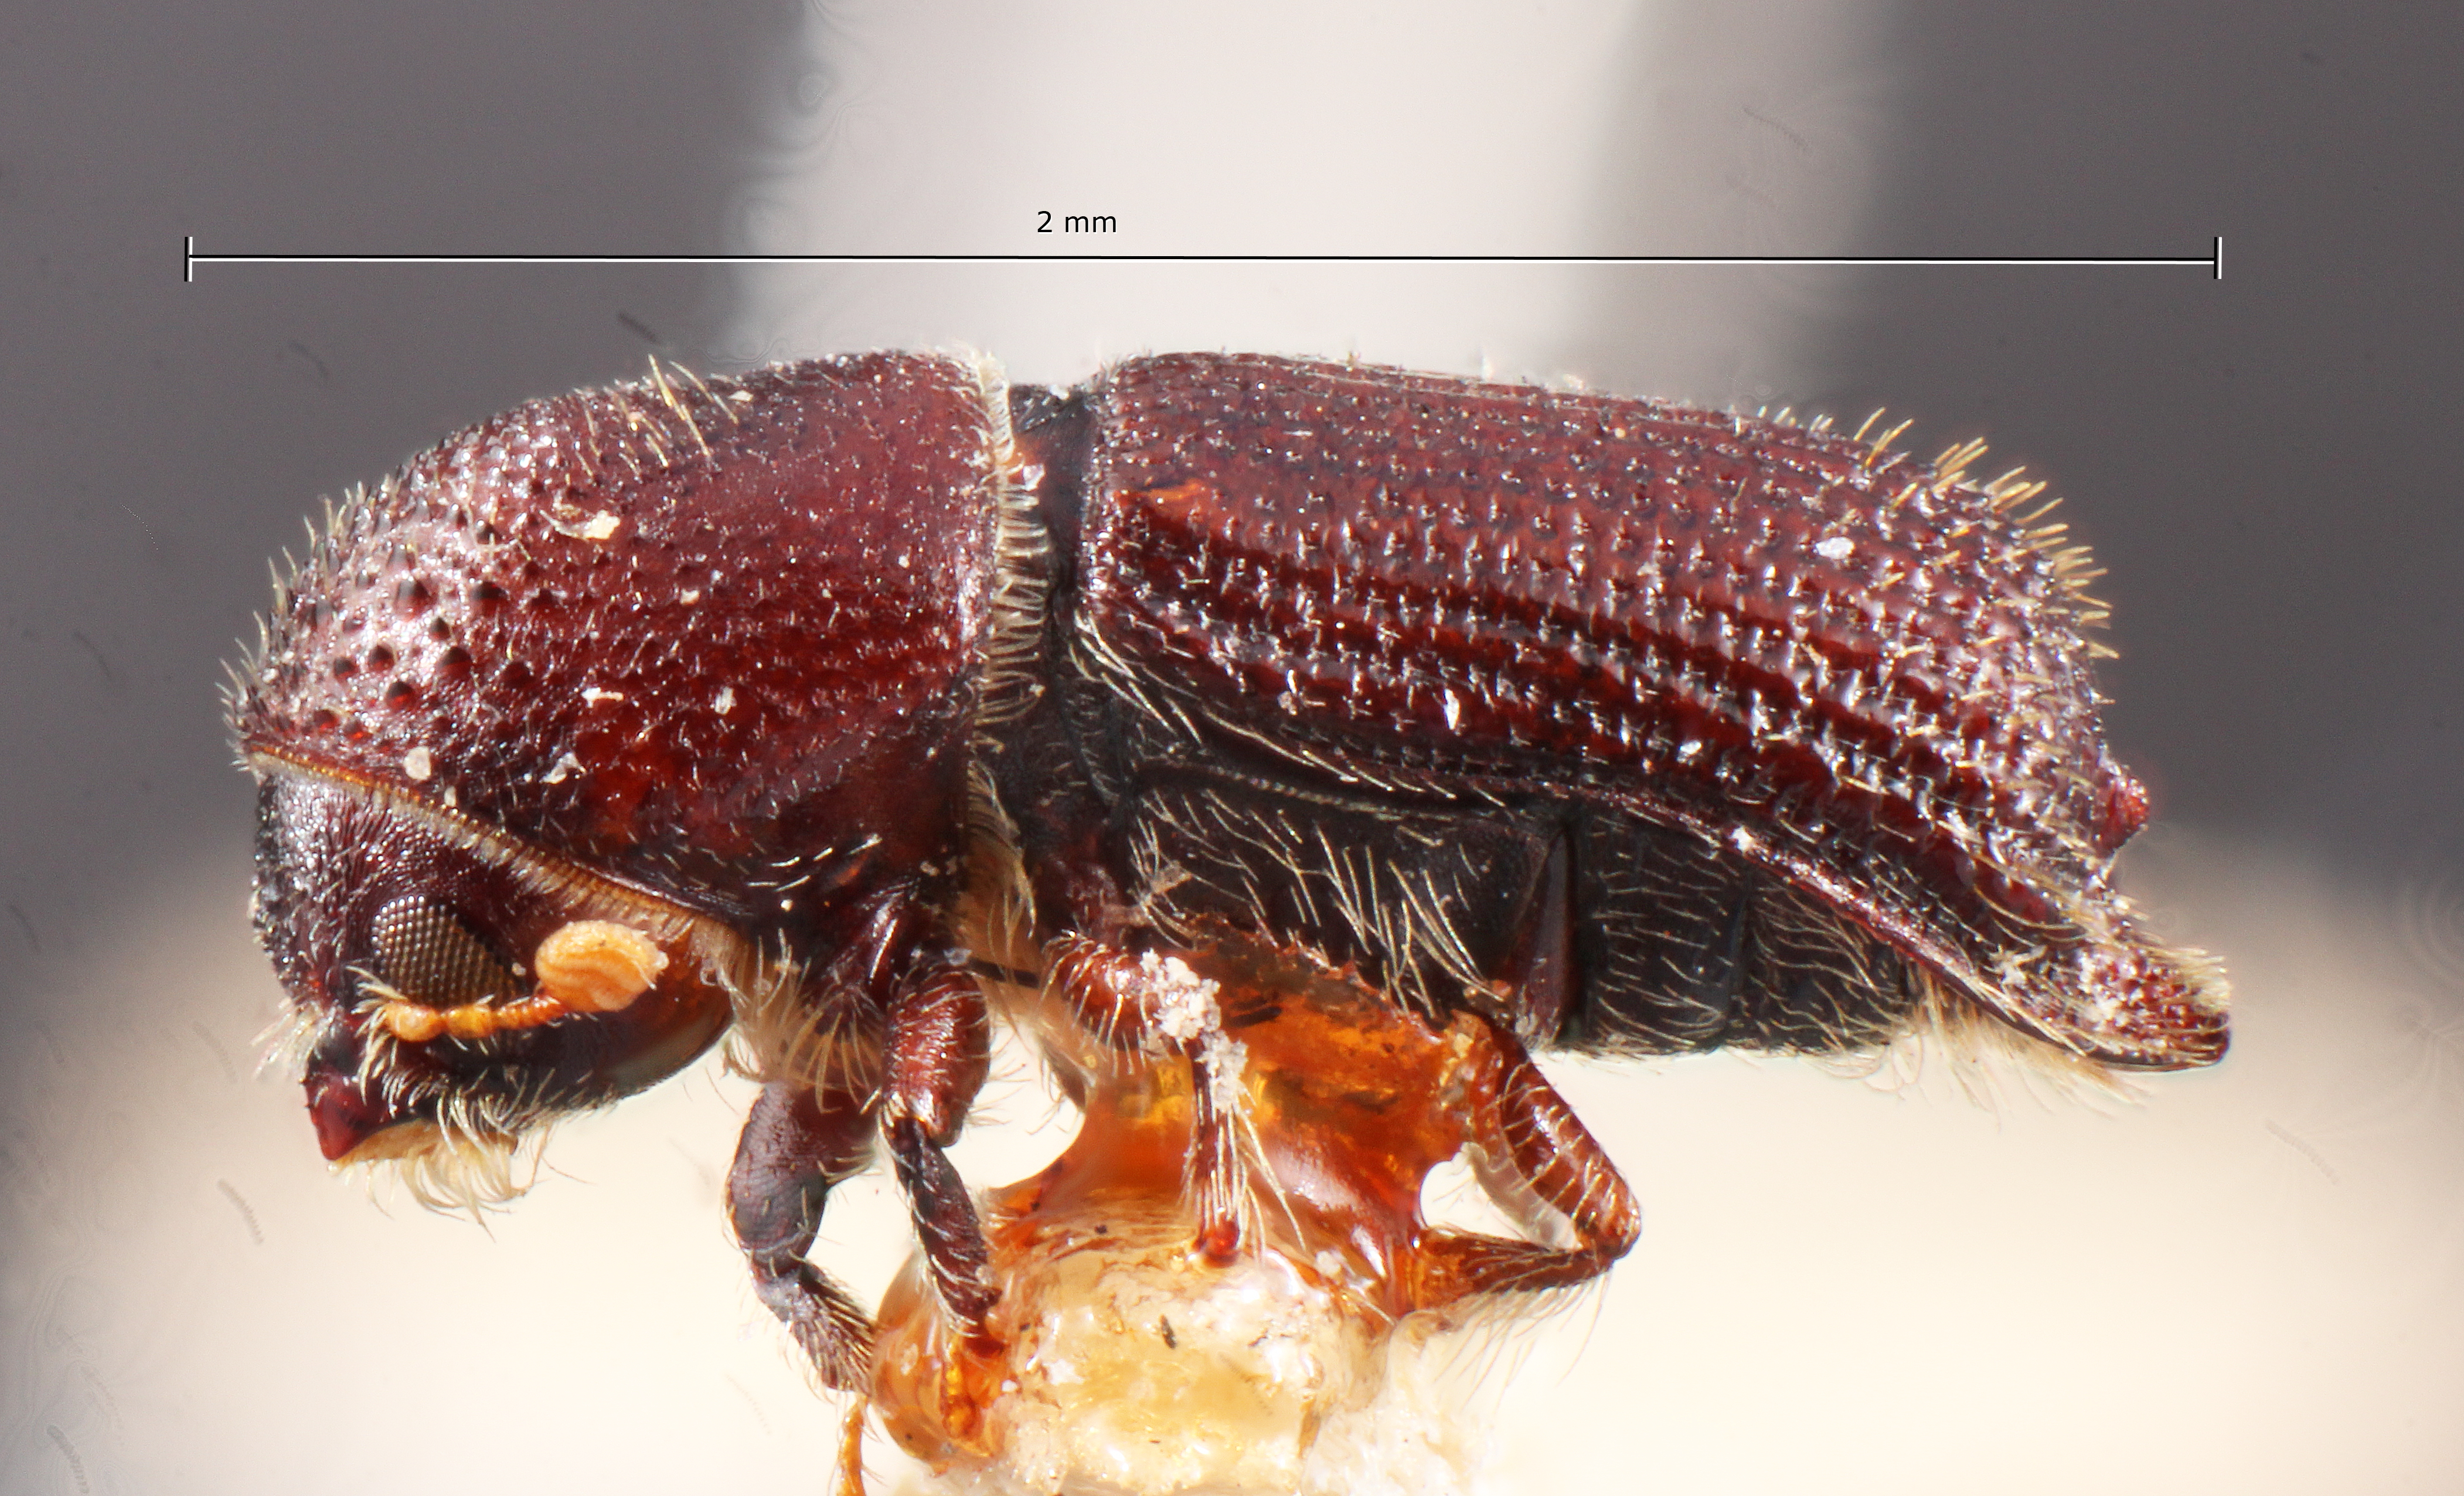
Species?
Hylocurus spadix
